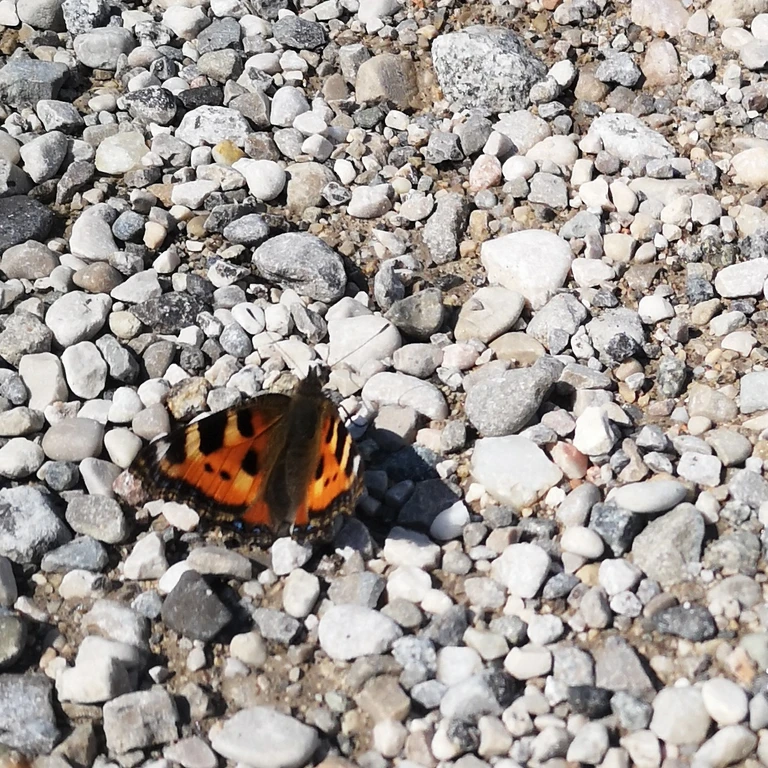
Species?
Aglais urticae
